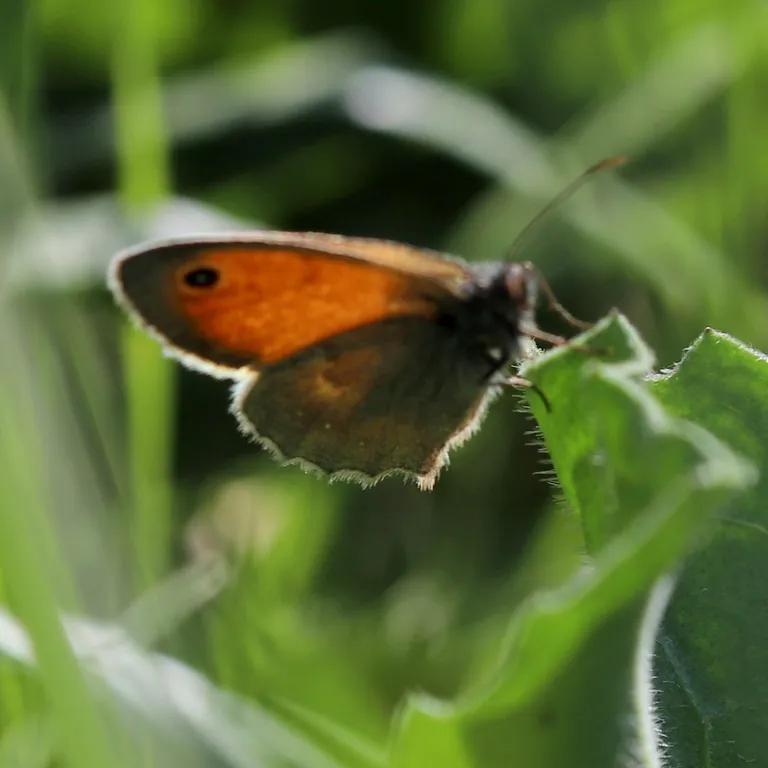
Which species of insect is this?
Coenonympha pamphilus
